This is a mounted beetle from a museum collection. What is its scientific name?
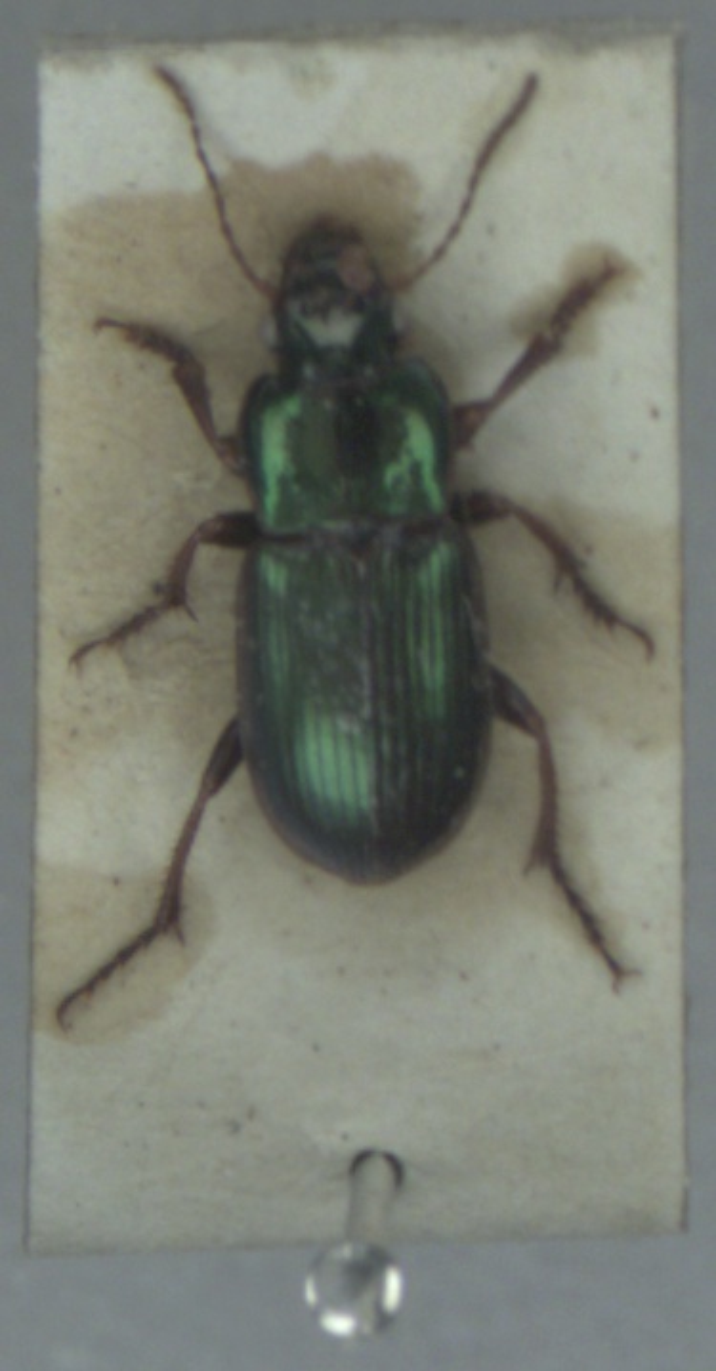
Harpalus affinis
